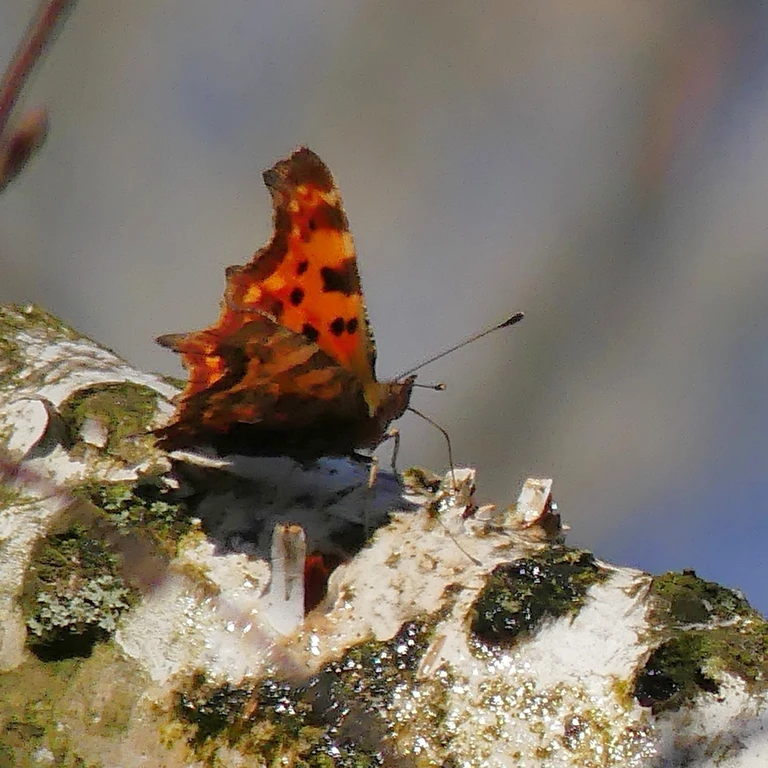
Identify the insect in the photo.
Polygonia c-album
